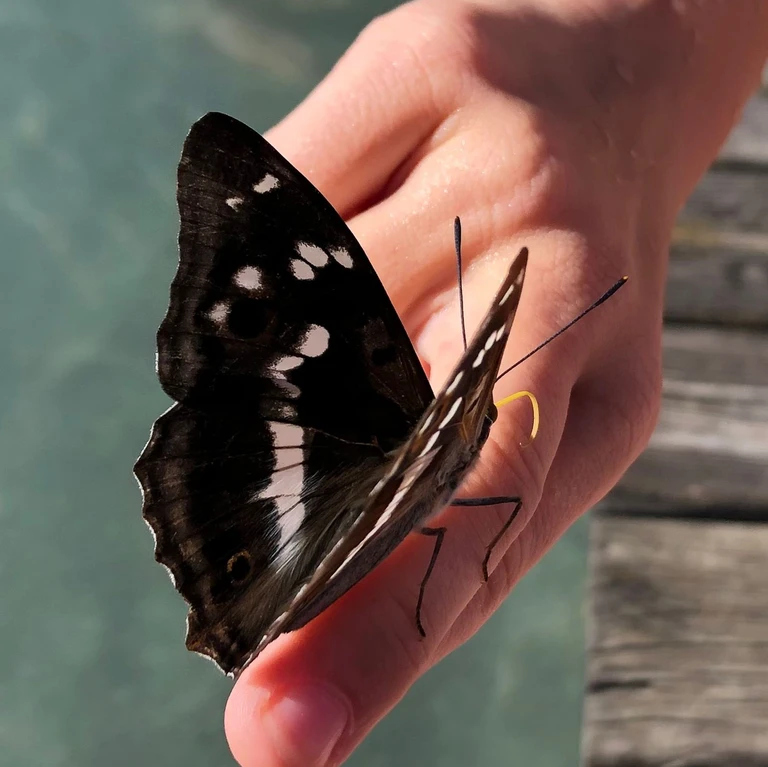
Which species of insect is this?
Apatura iris
